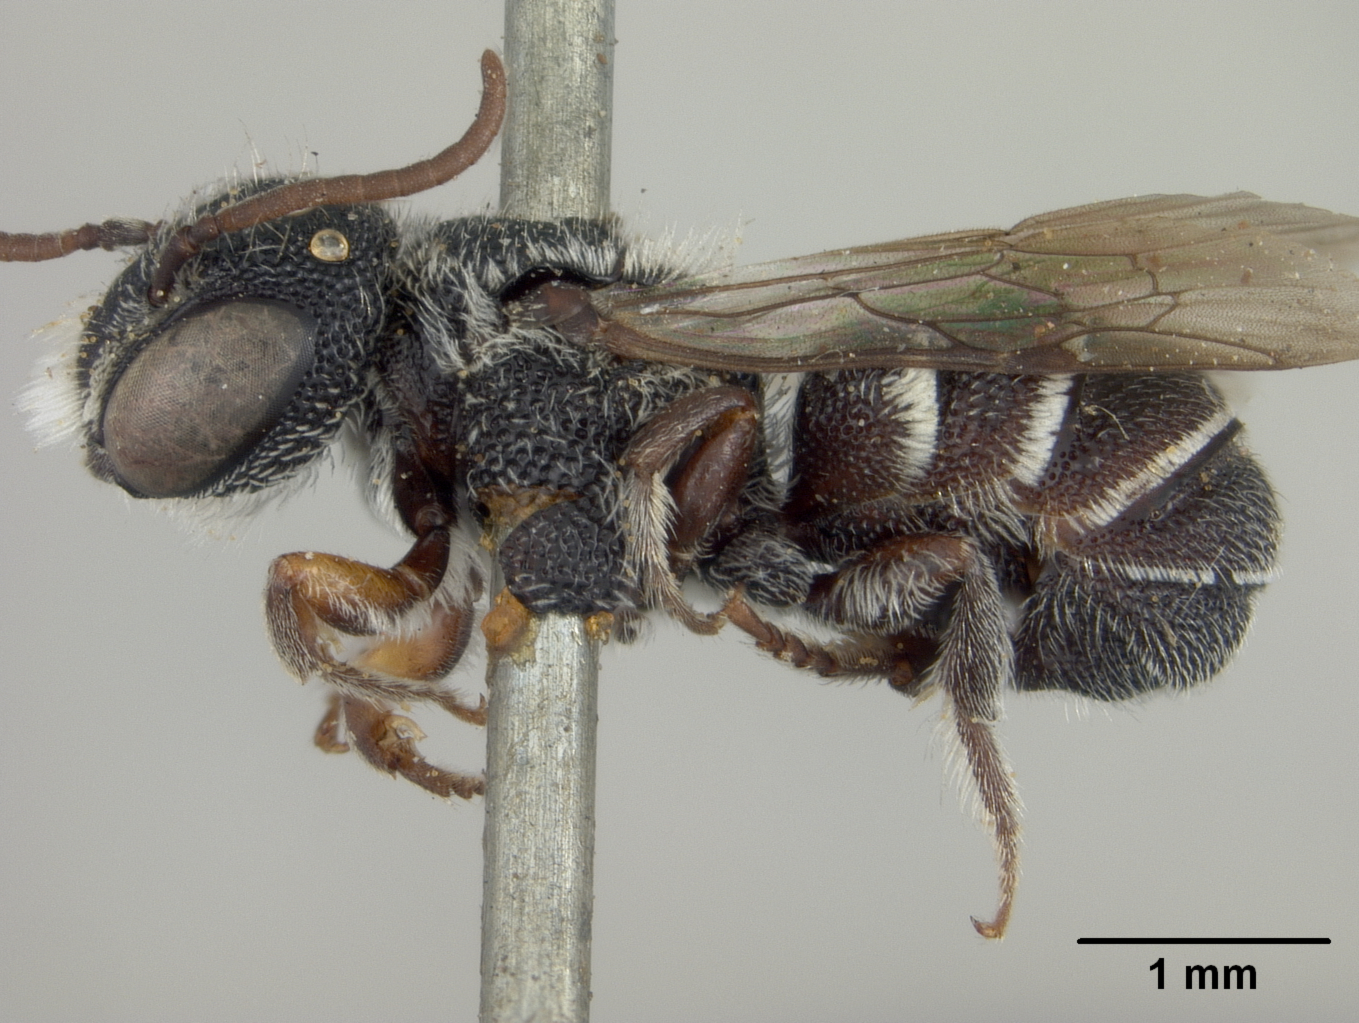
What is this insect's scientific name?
Heriades asteris
